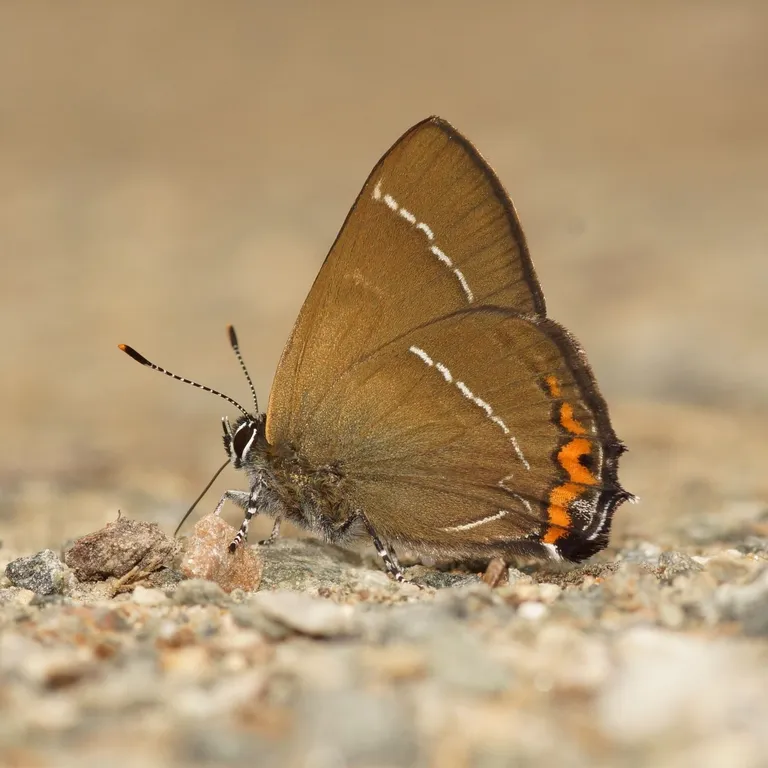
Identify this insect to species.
Satyrium w-album
